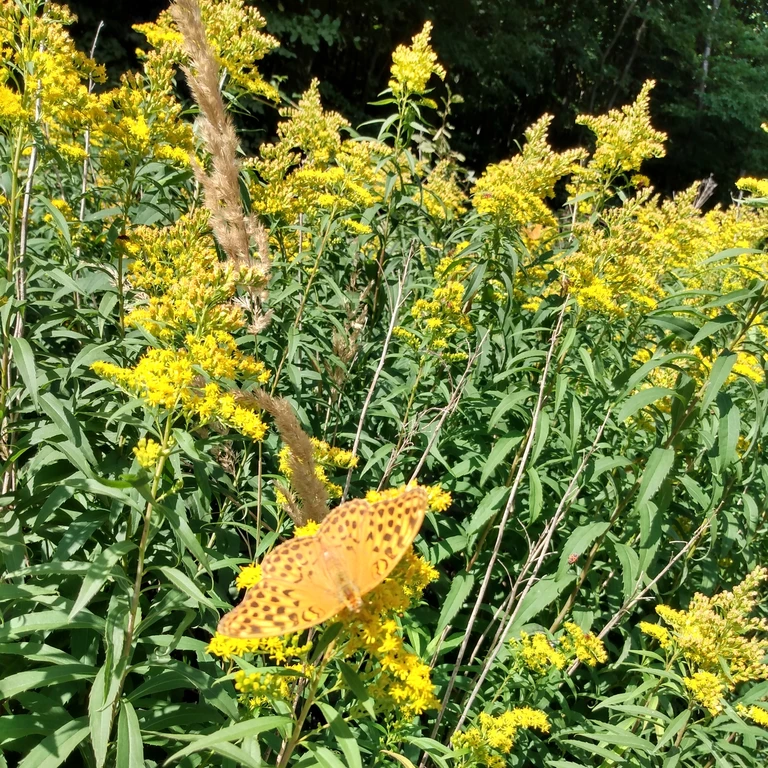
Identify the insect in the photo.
Argynnis paphia
